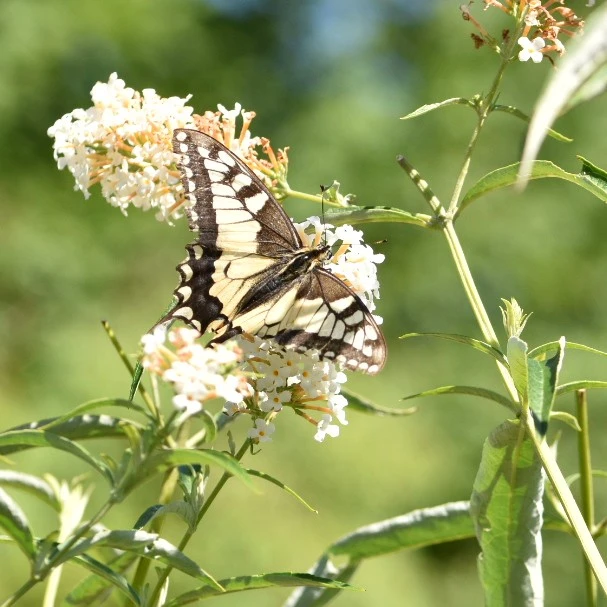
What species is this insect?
Papilio machaon
